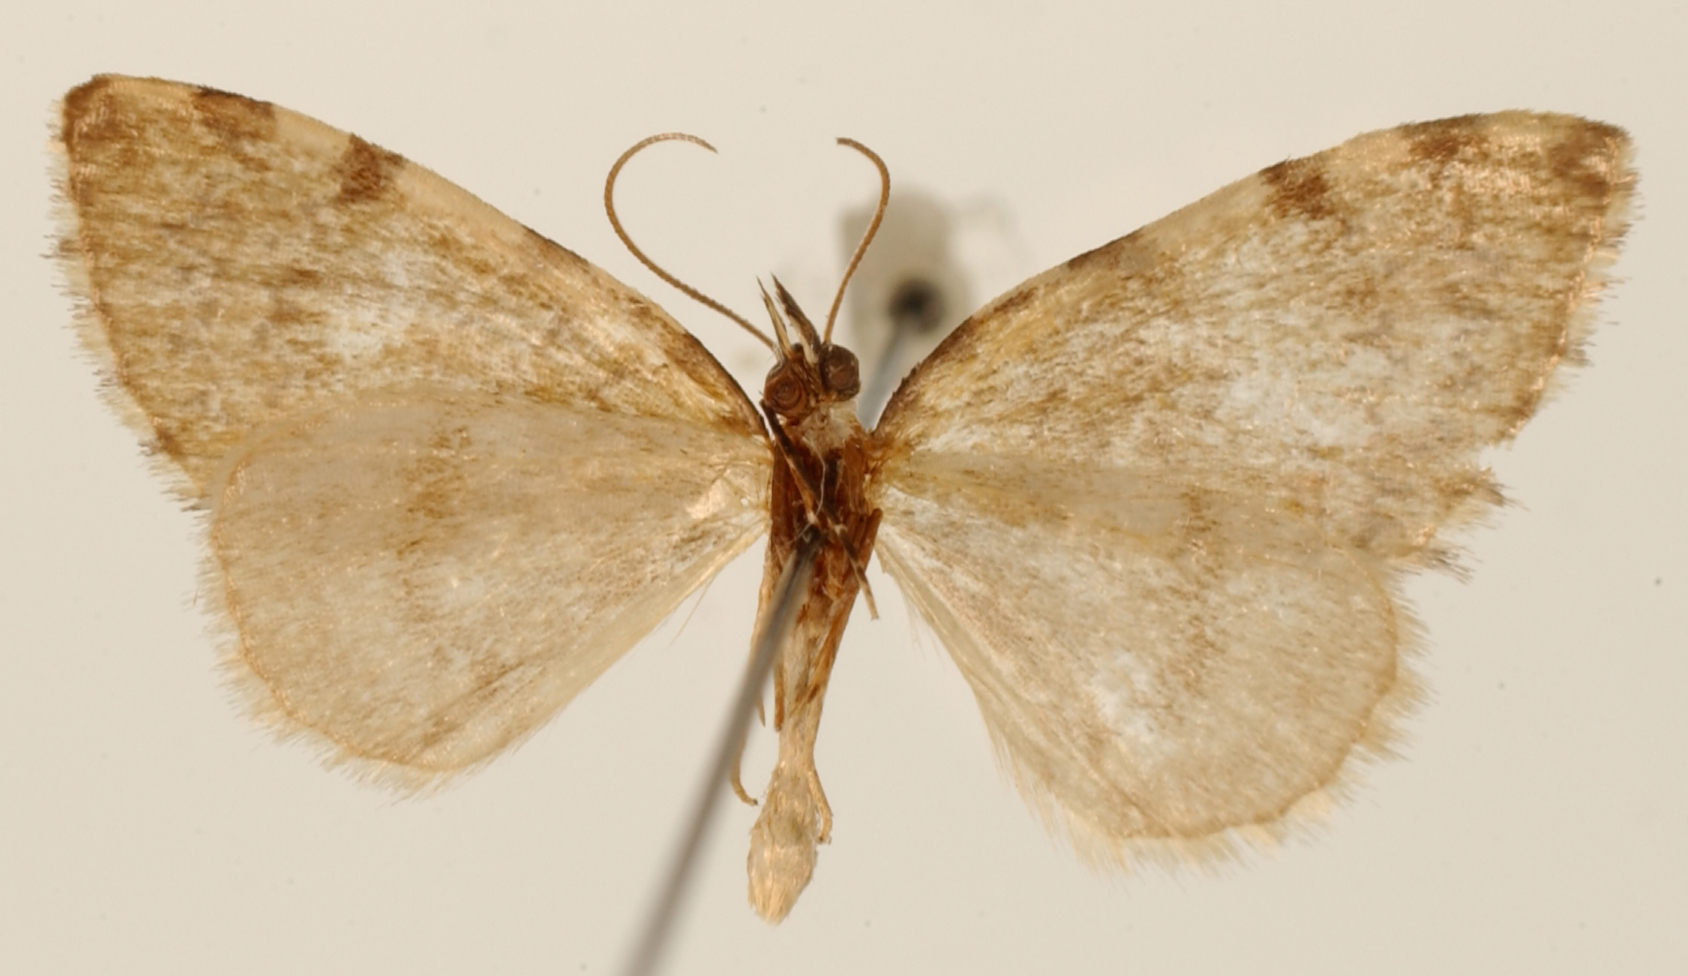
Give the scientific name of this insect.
Perizoma serrilinearia
